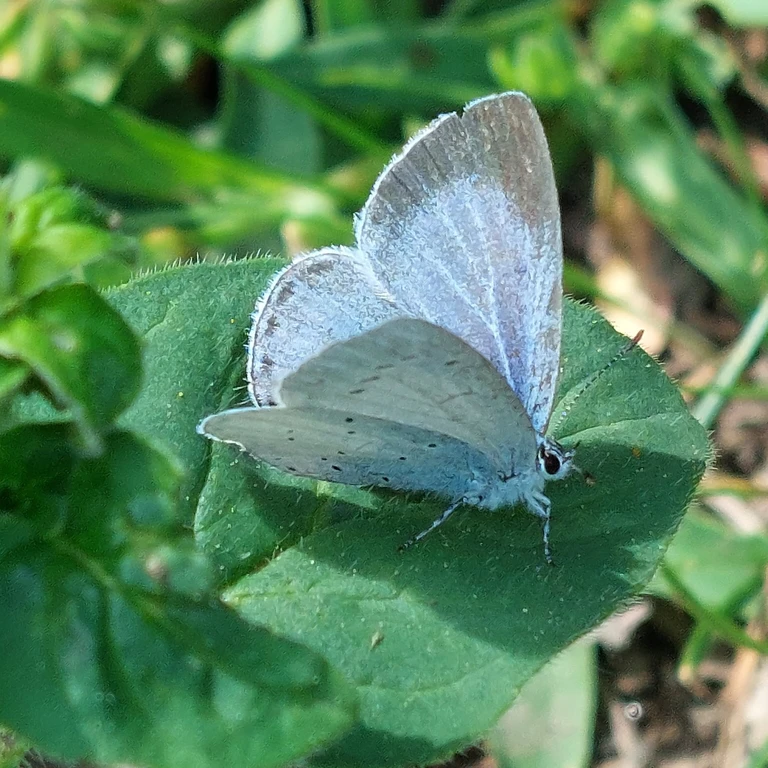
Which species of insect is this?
Celastrina argiolus
